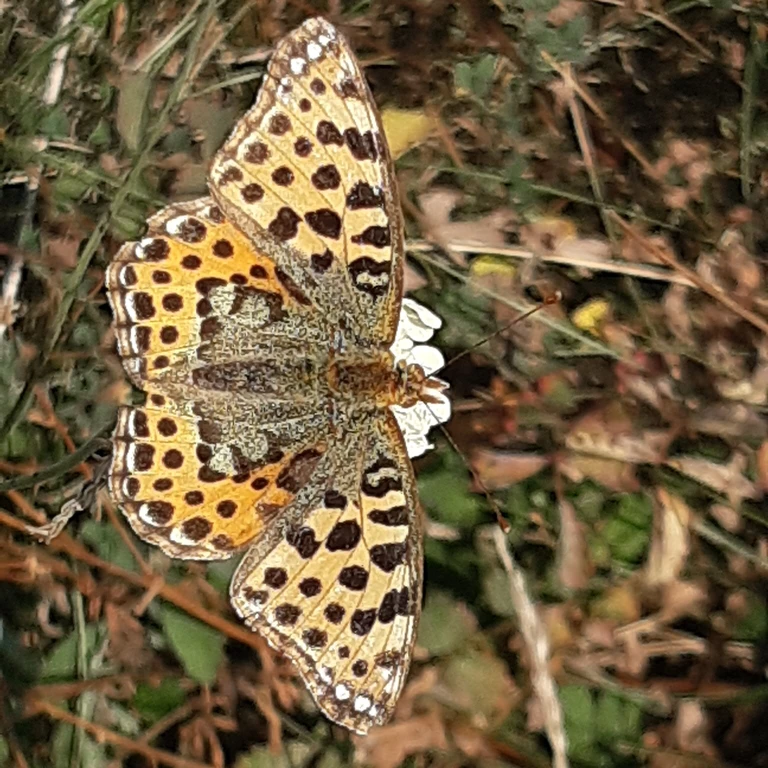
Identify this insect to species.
Issoria lathonia
